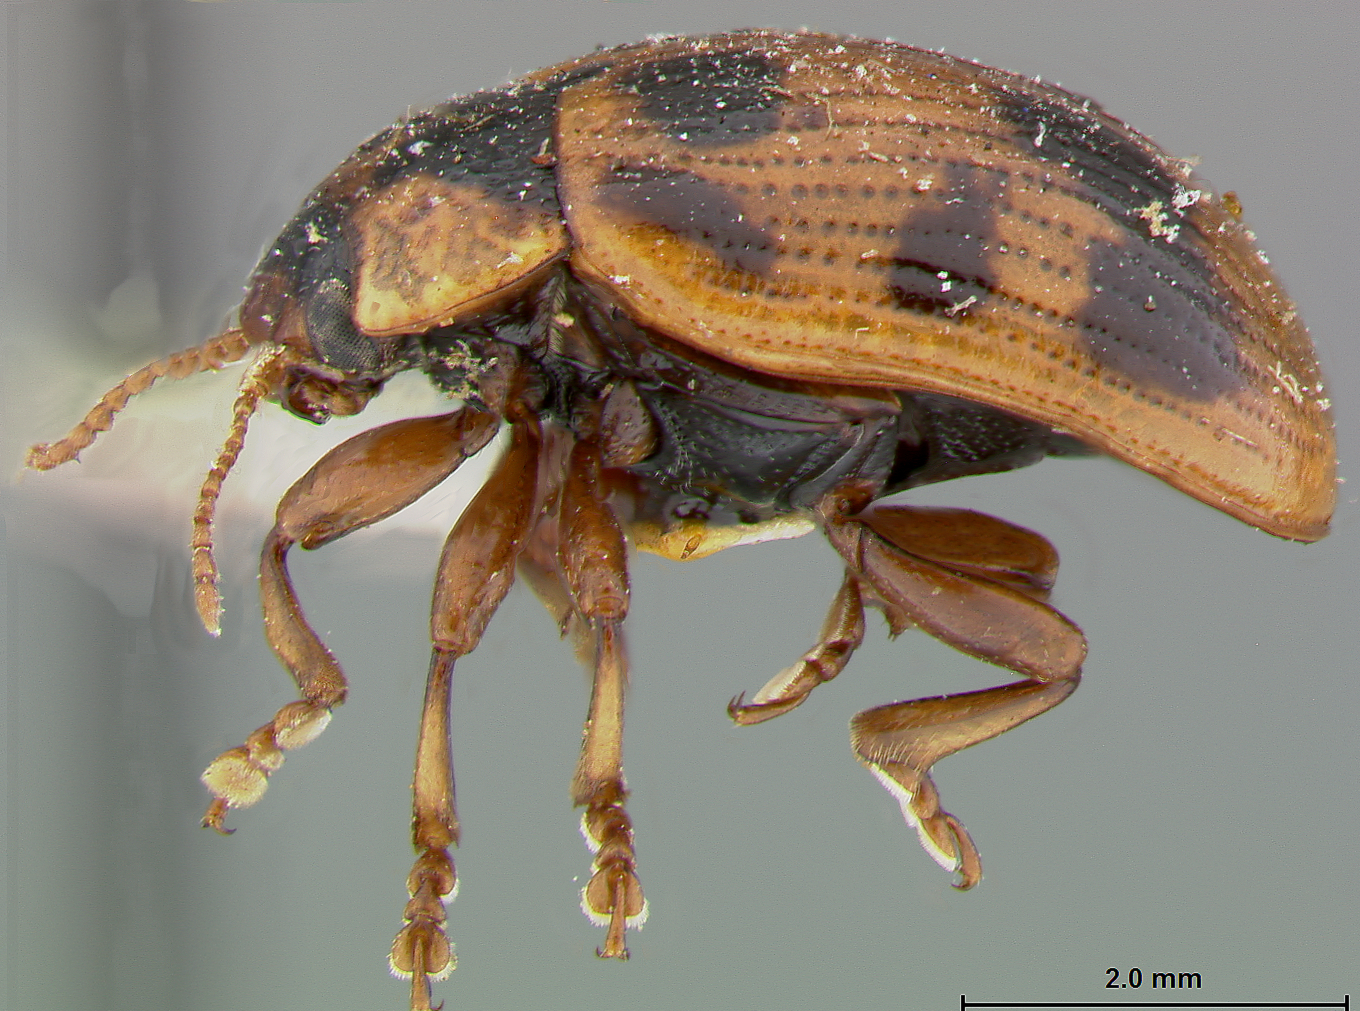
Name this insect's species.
Phytodecta americana
